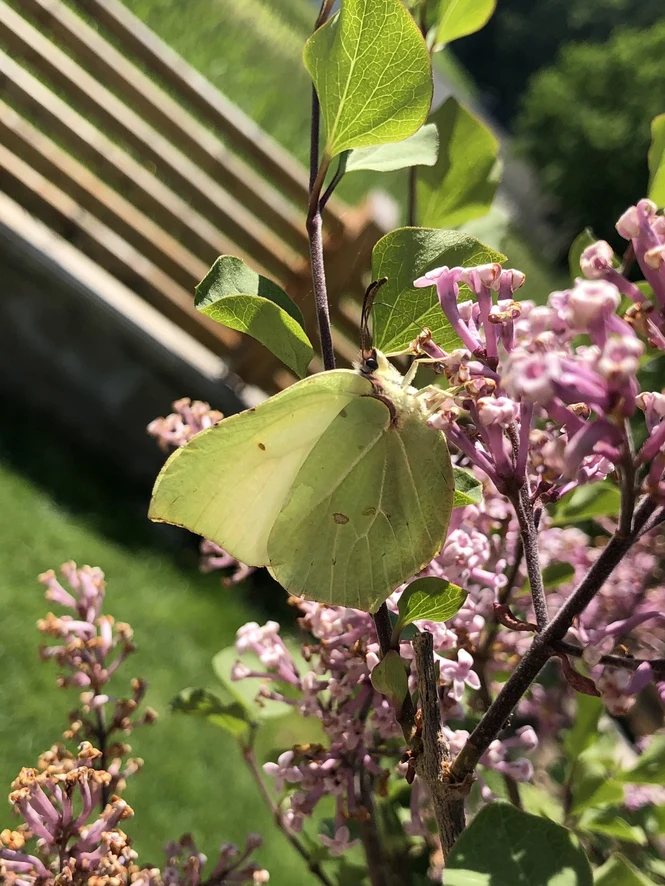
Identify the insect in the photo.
Gonepteryx rhamni
